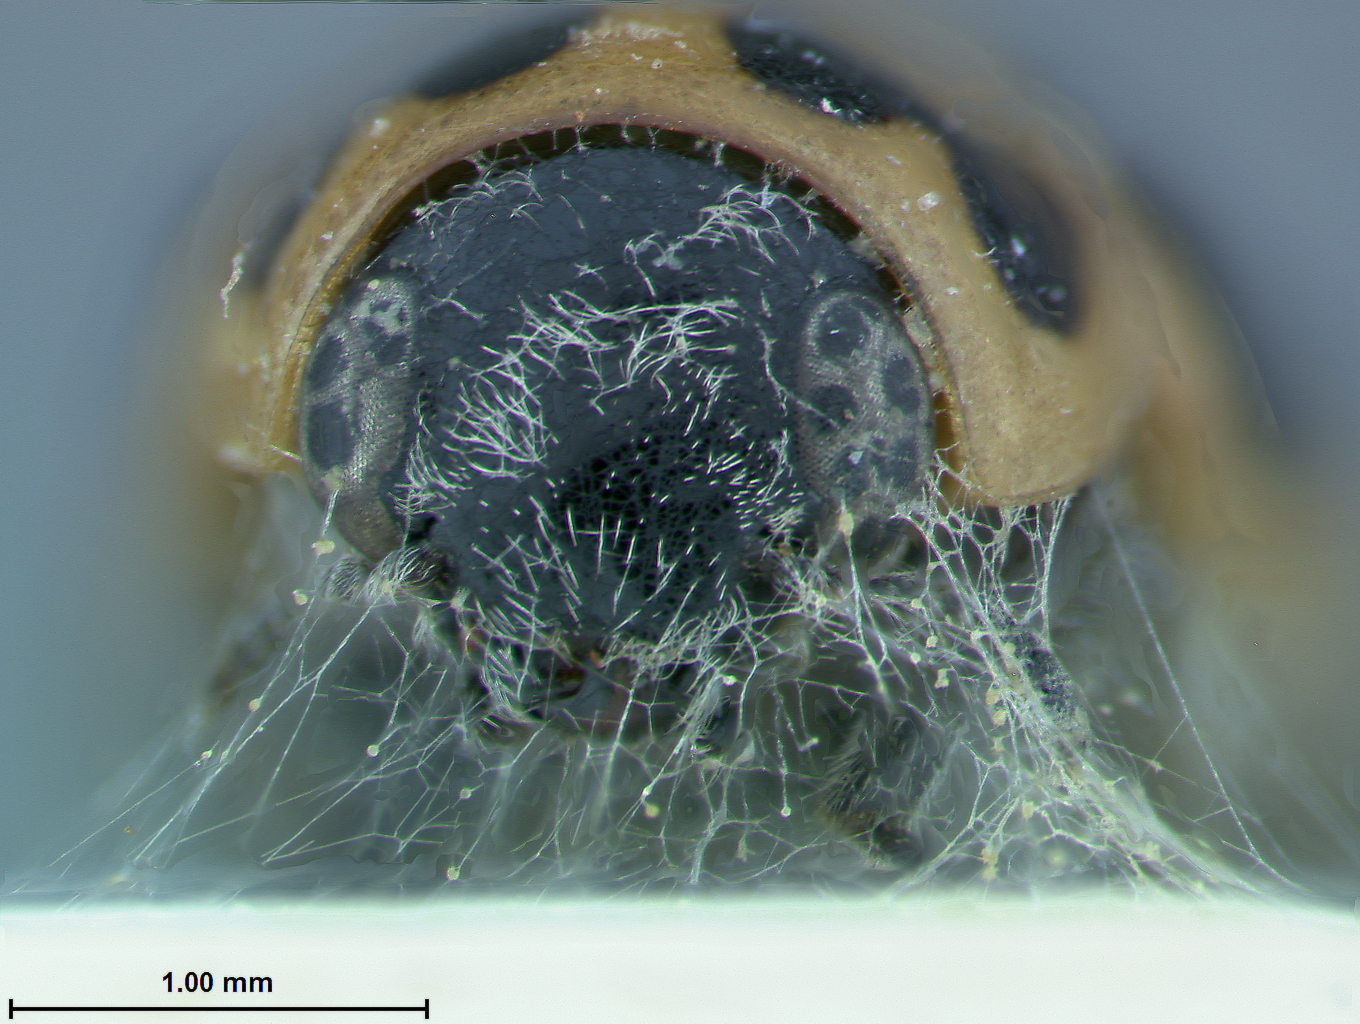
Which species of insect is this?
Cyaniris maculosa
